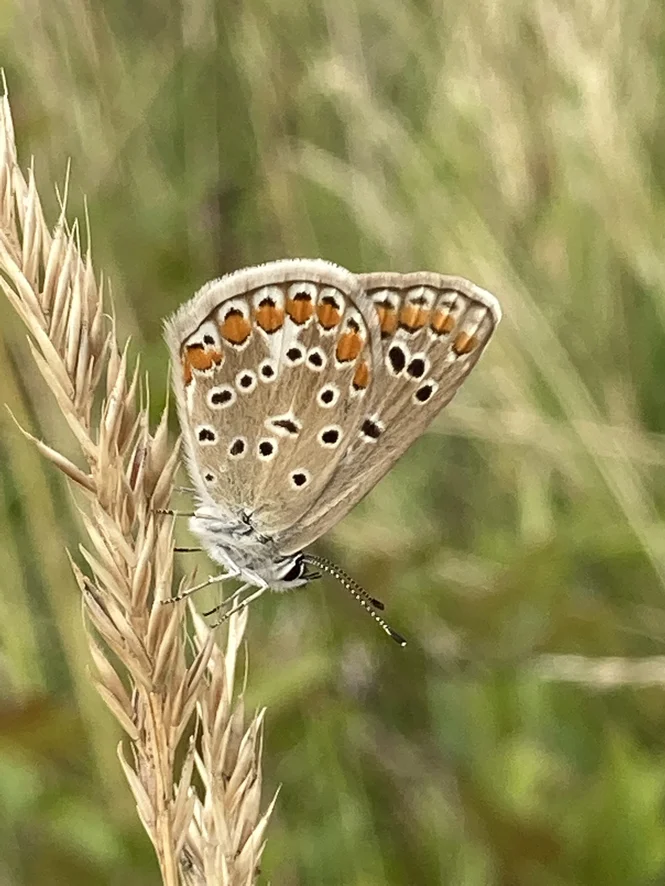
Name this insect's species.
Polyommatus icarus
